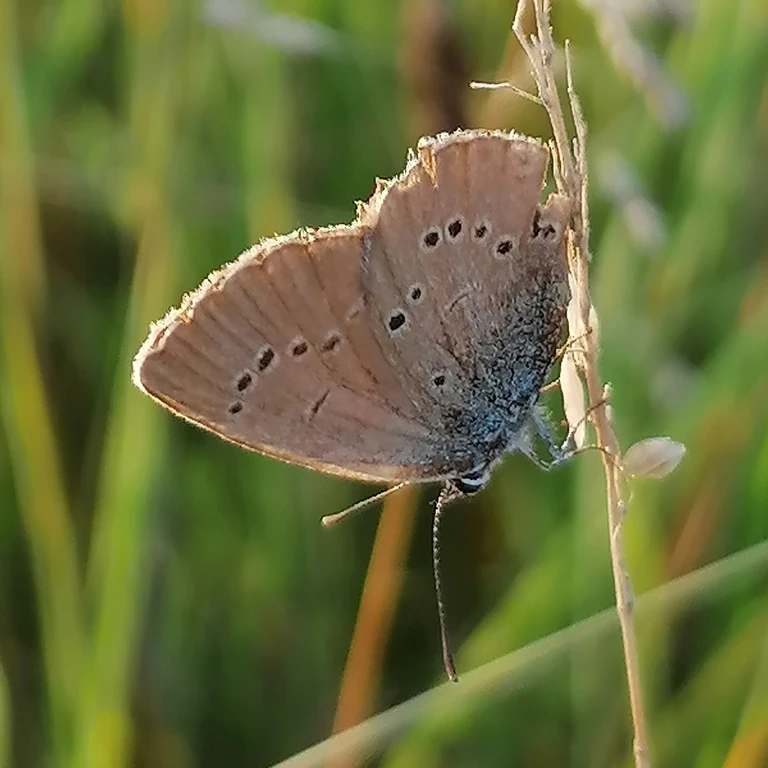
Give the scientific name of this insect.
Cyaniris semiargus
